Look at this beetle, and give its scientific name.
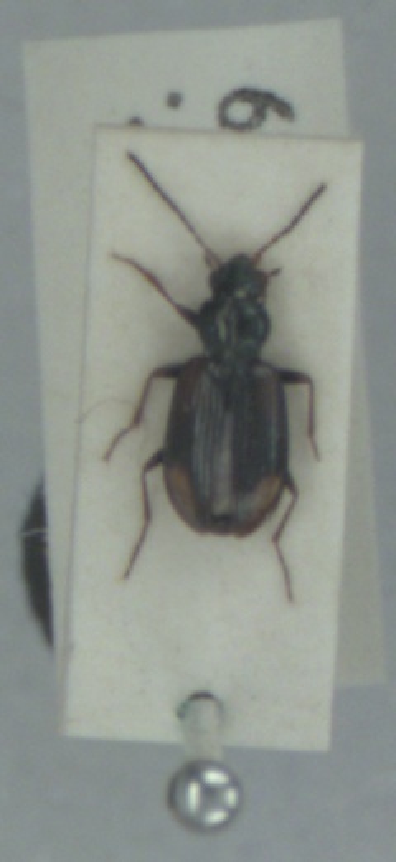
Bembidion bruxellense
